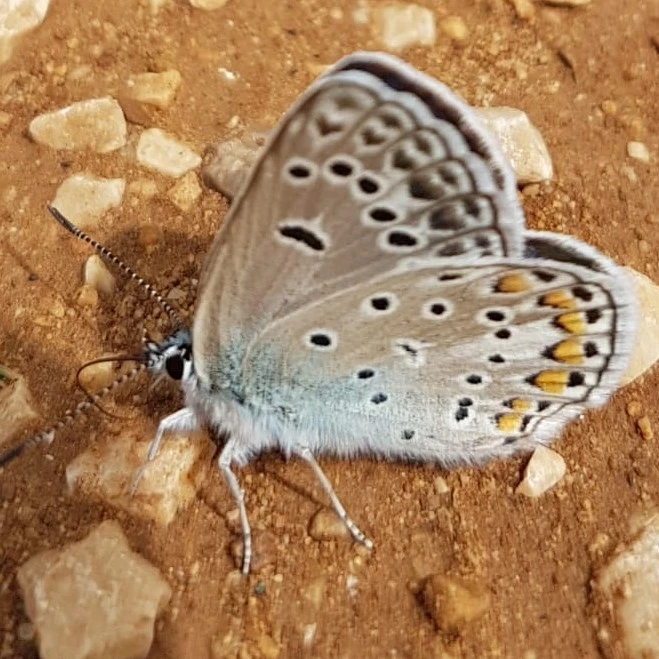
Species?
Polyommatus amandus (also Plebejus amanda)
